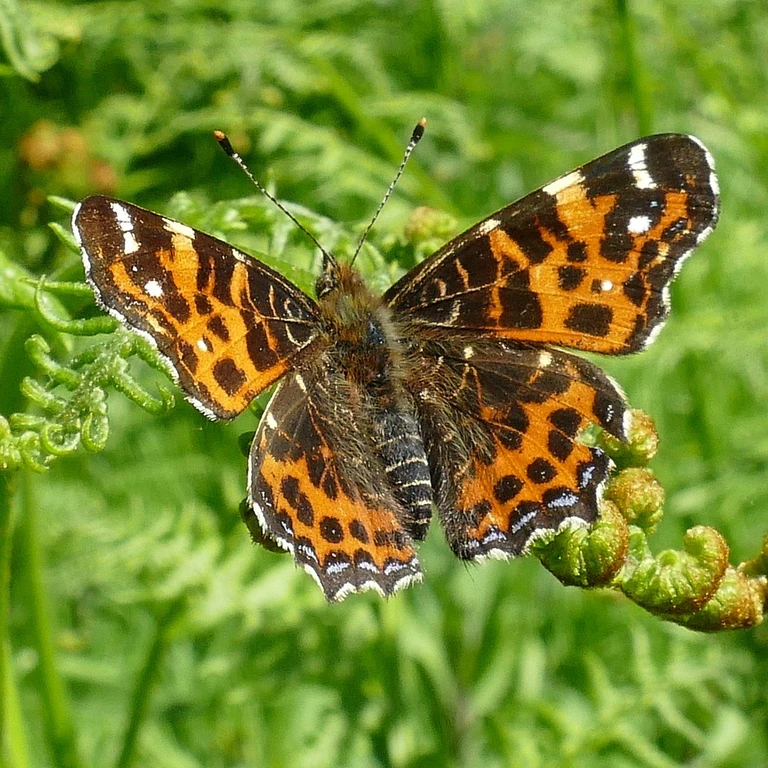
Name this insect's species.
Araschnia levana
